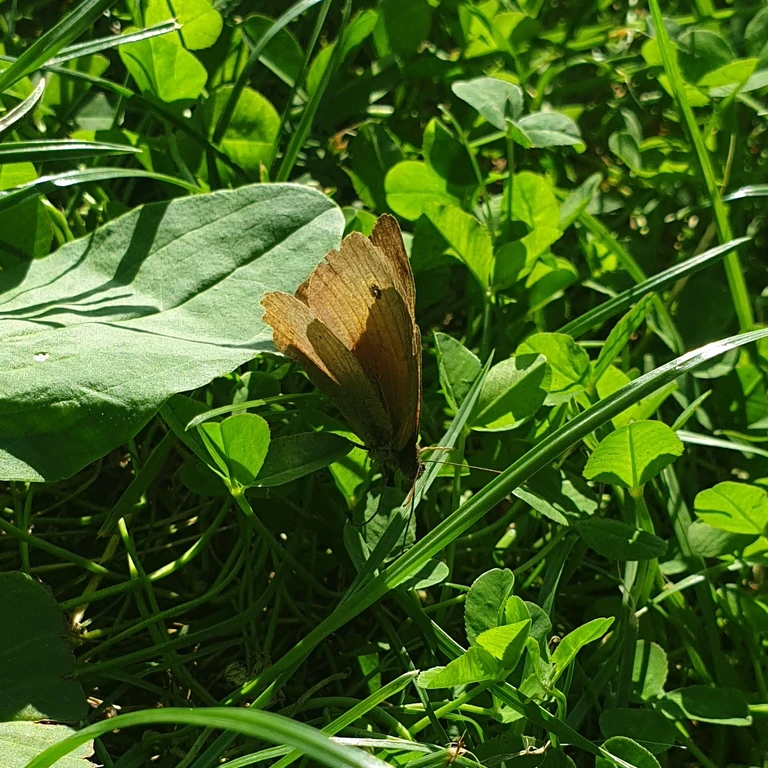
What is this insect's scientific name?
Maniola jurtina
